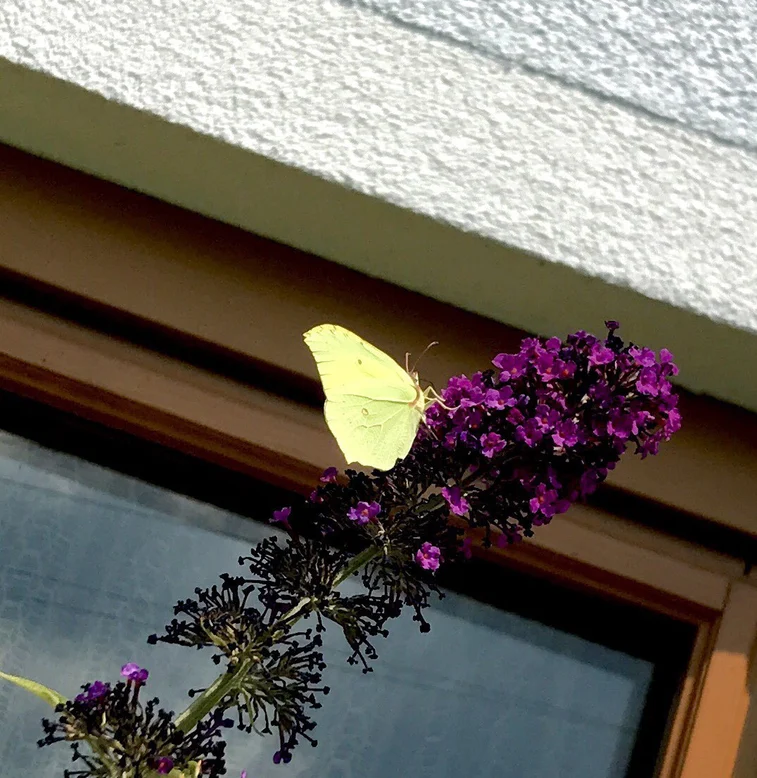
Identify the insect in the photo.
Gonepteryx rhamni
